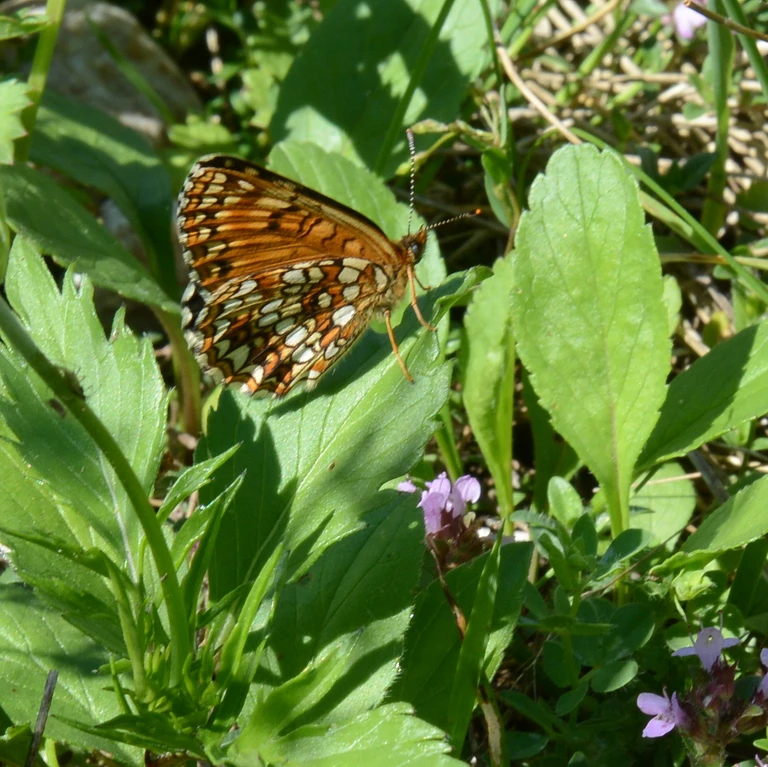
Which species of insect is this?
Melitaea diamina
